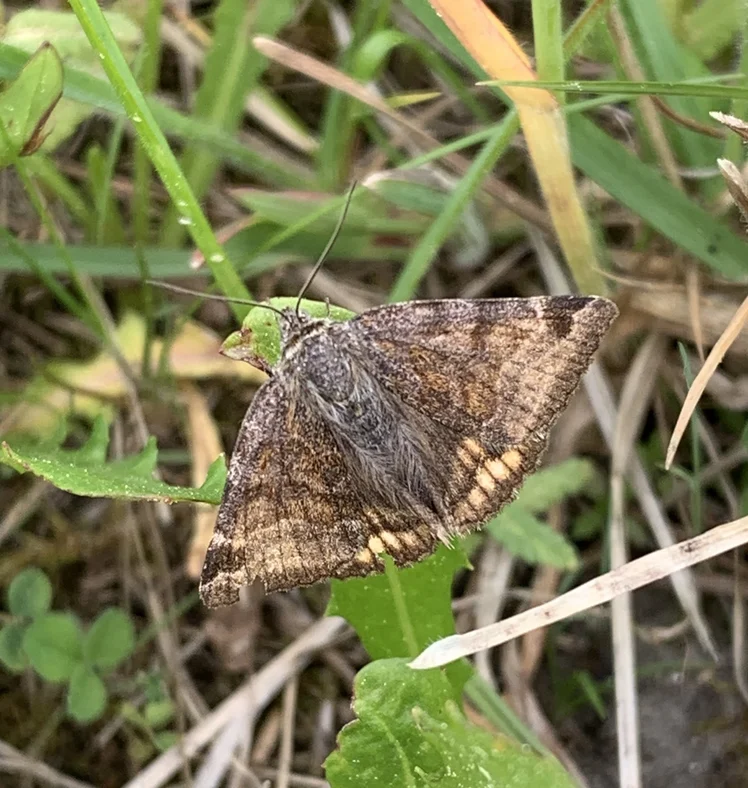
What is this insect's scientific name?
Euclidia glyphica
